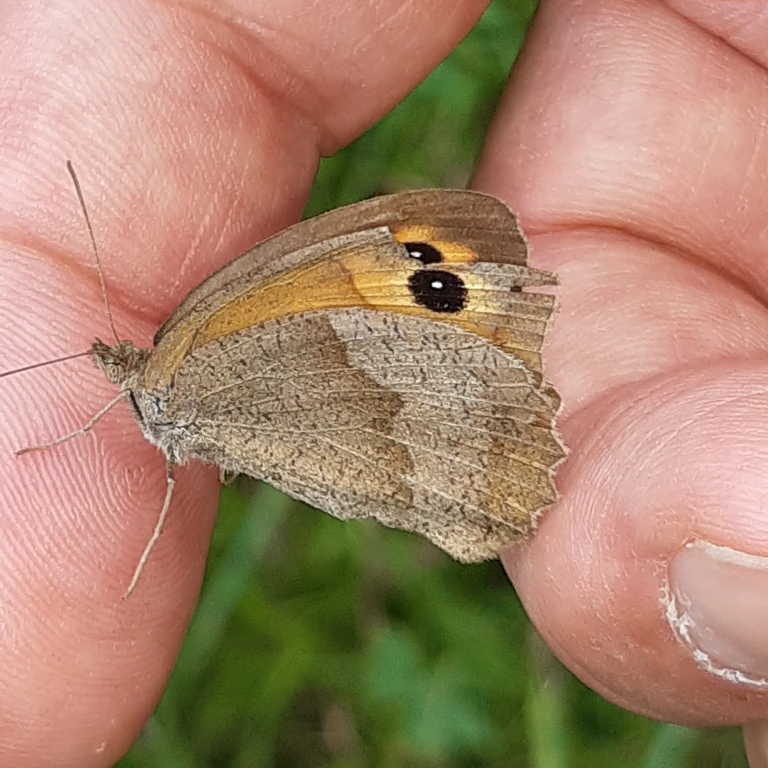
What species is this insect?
Maniola jurtina
